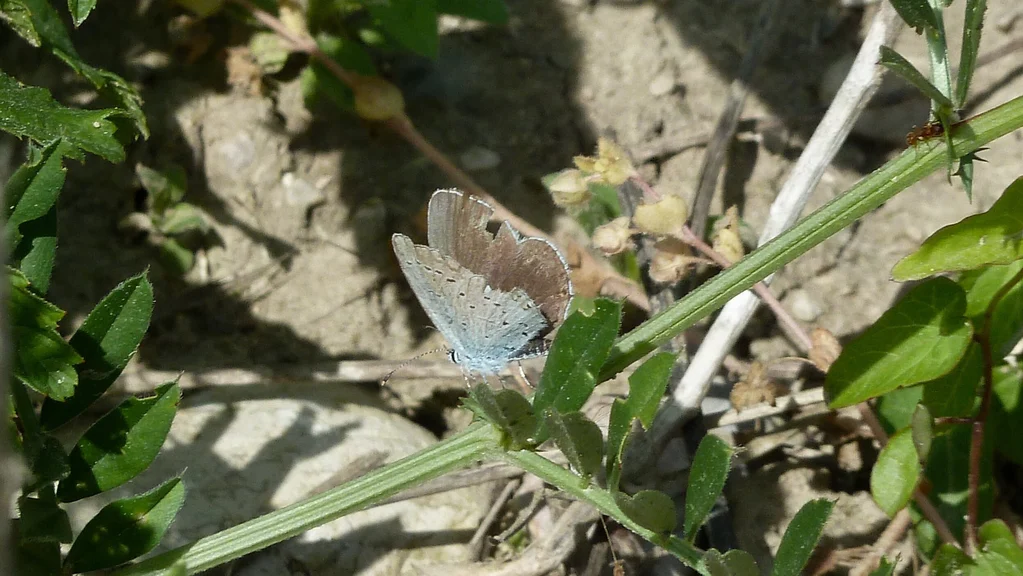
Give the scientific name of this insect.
Cupido argiades (also Elkalyce argiades)
